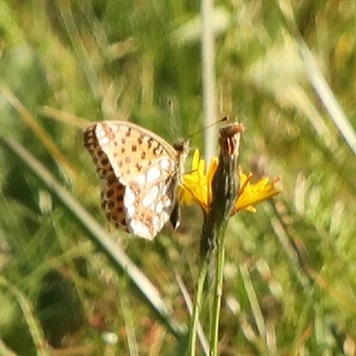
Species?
Issoria lathonia
